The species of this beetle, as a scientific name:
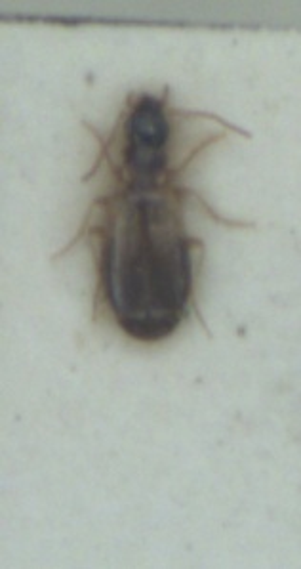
Philorhizus notatus
